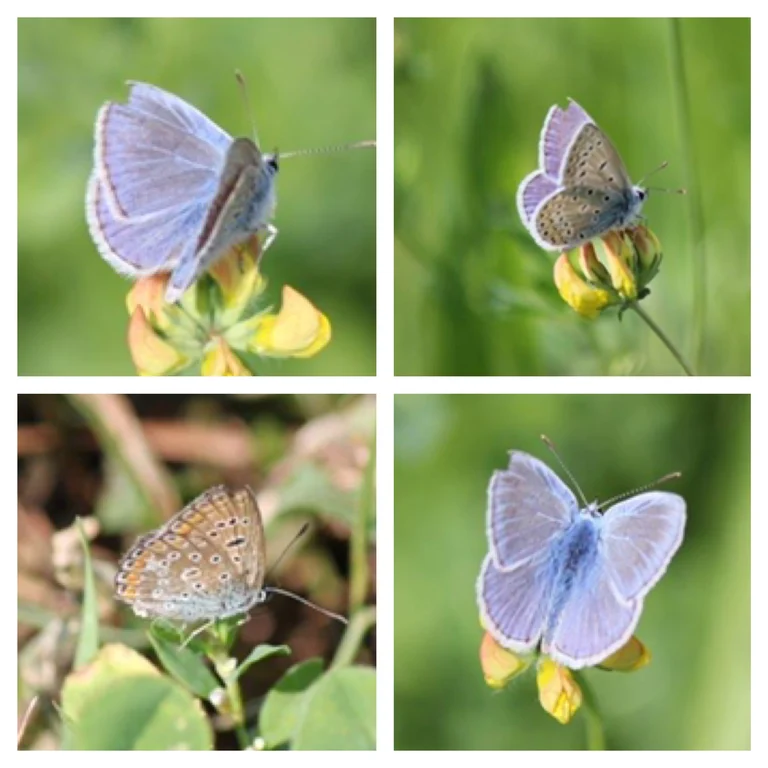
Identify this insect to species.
Polyommatus icarus
